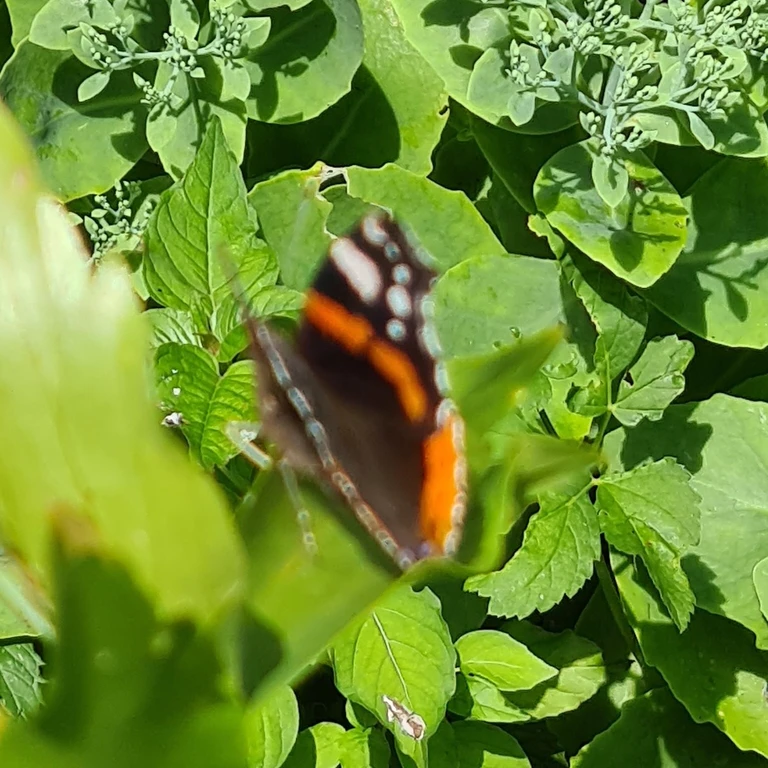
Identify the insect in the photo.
Vanessa atalanta
